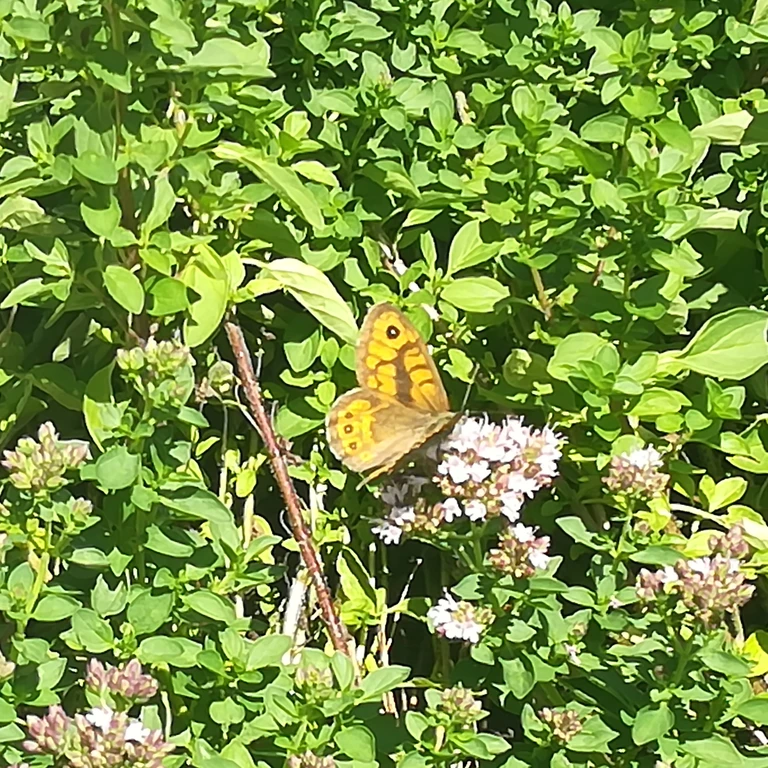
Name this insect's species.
Lasiommata megera (also Pararge megera)
